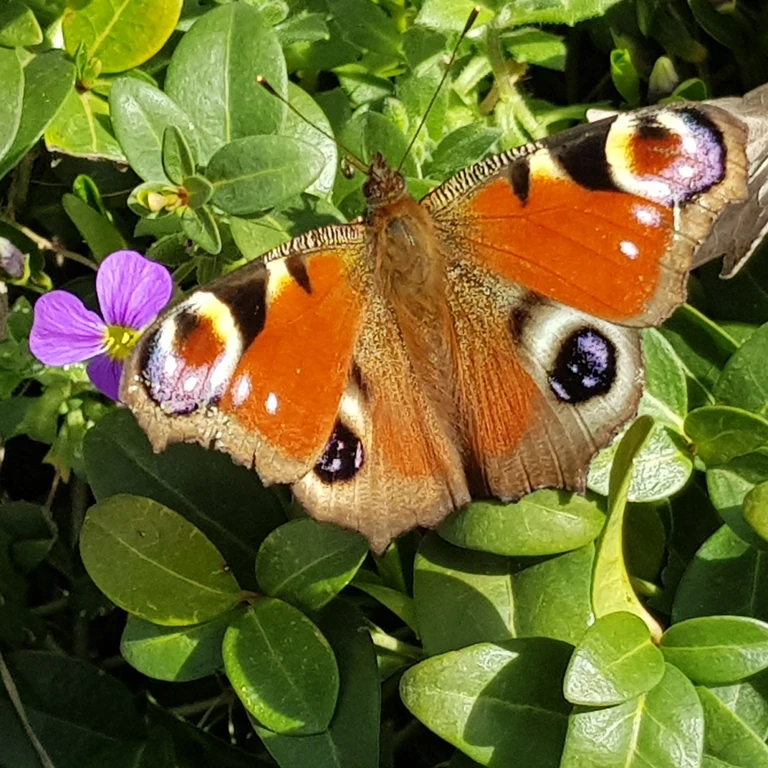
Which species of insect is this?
Aglais io
